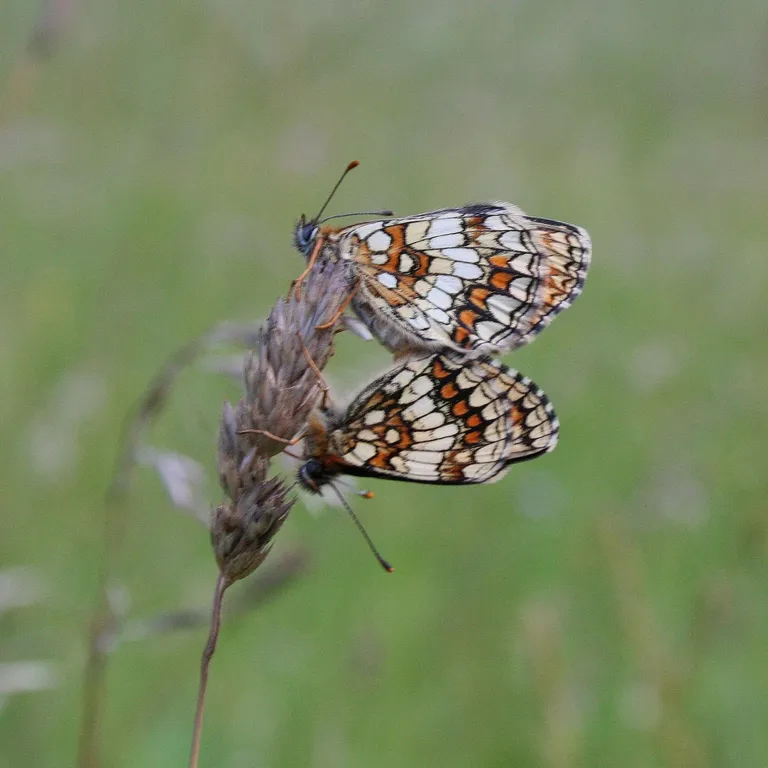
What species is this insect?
Melitaea athalia
